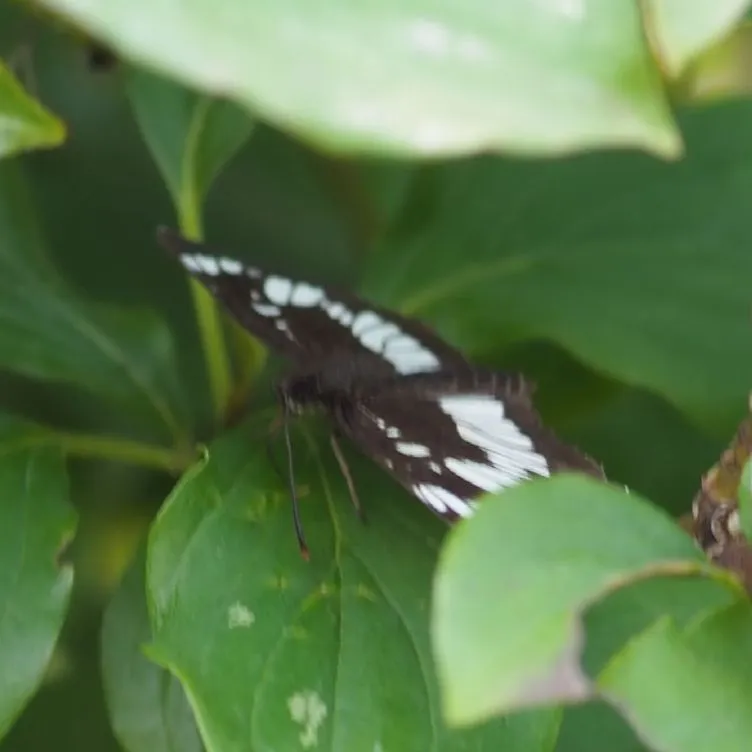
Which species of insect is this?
Neptis rivularis
